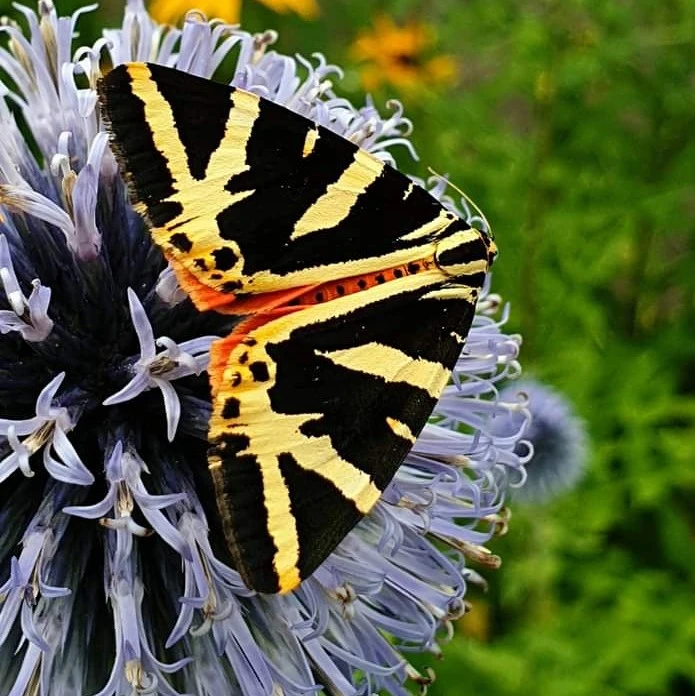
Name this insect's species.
Euplagia quadripunctaria
